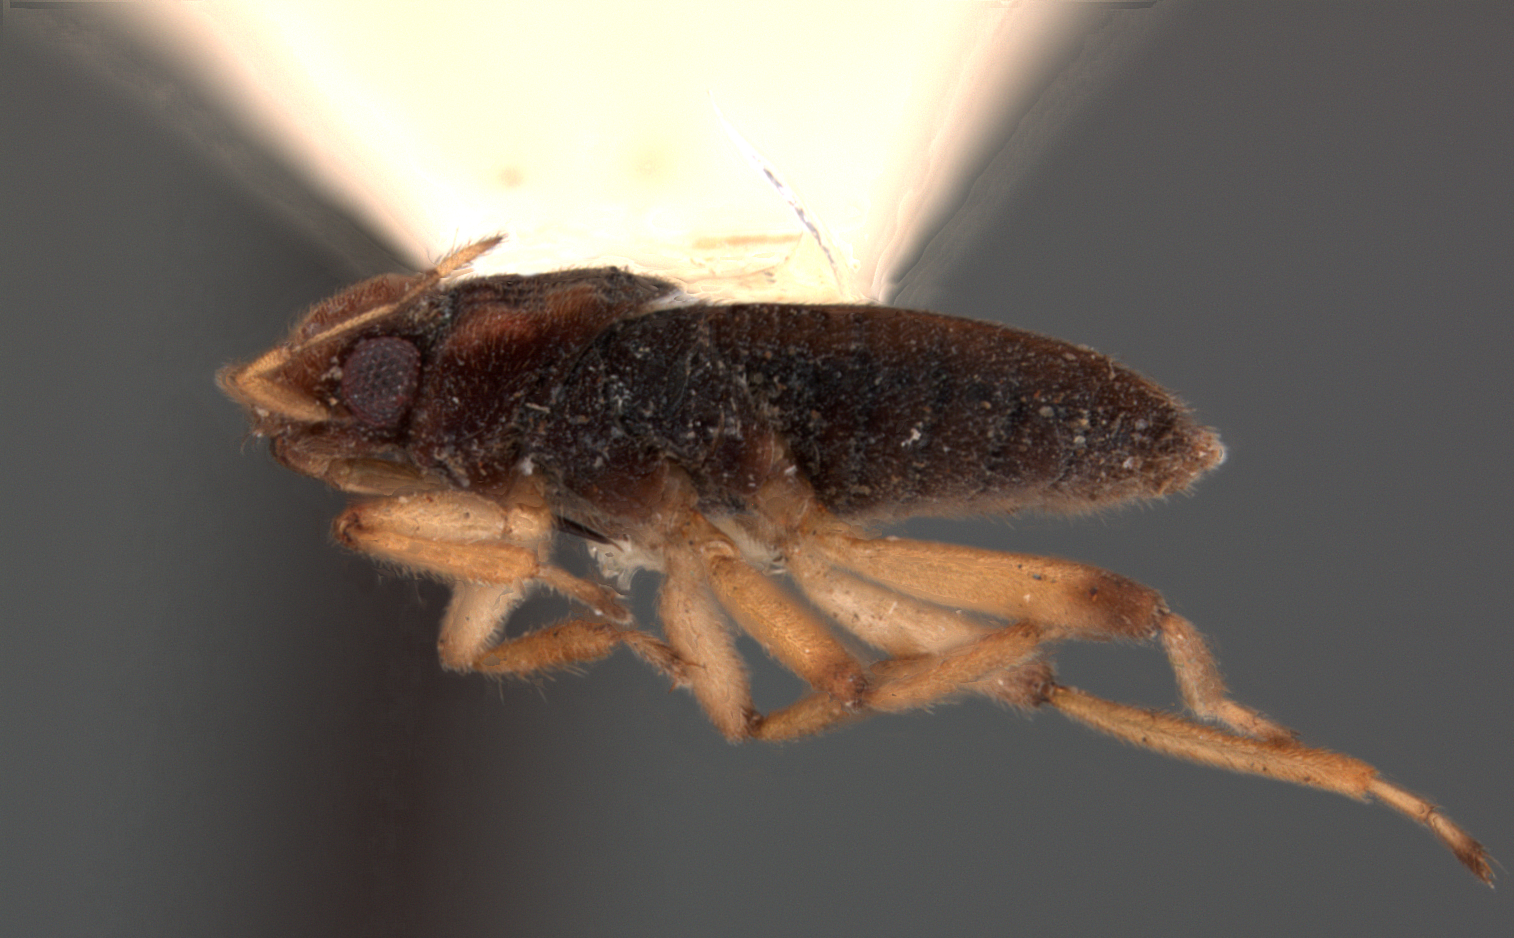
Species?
Microvelia laesslei
